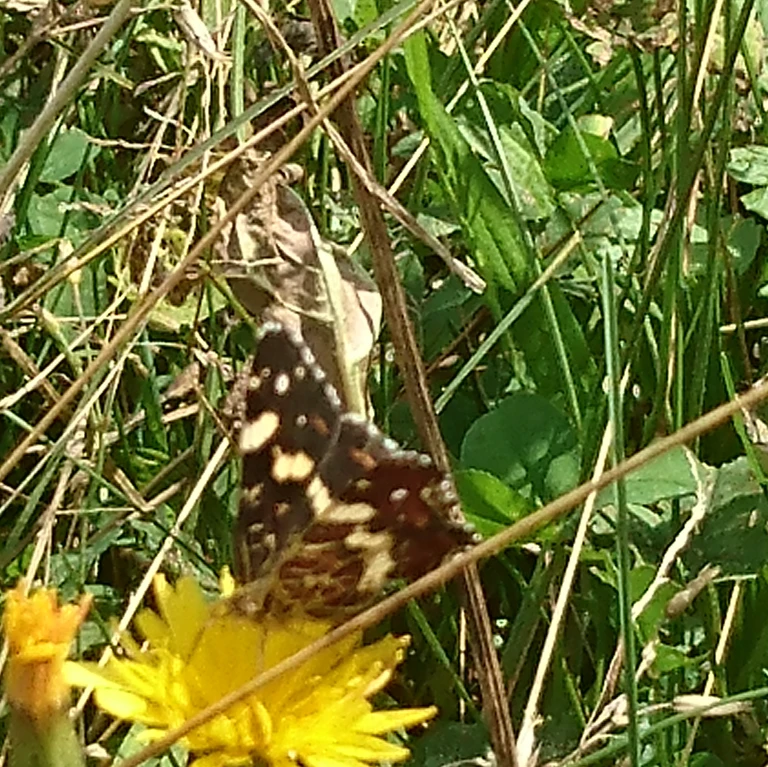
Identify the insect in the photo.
Araschnia levana
